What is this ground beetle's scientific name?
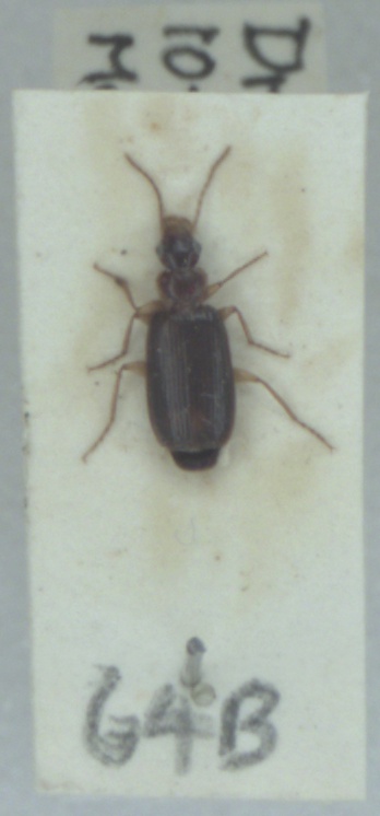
Dromius meridionalis
